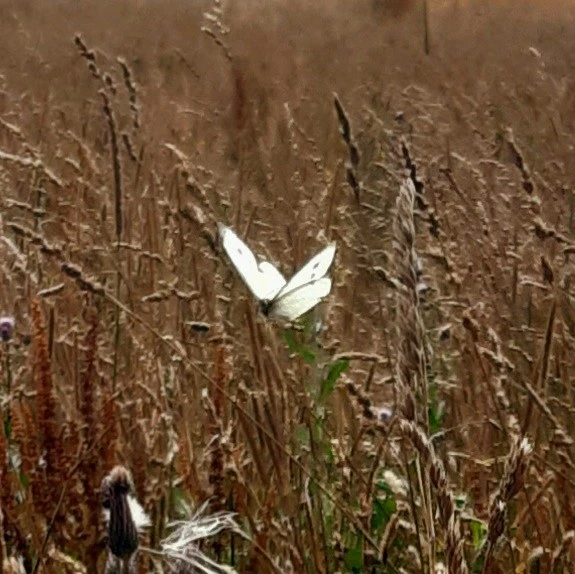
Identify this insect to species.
Pieris rapae
